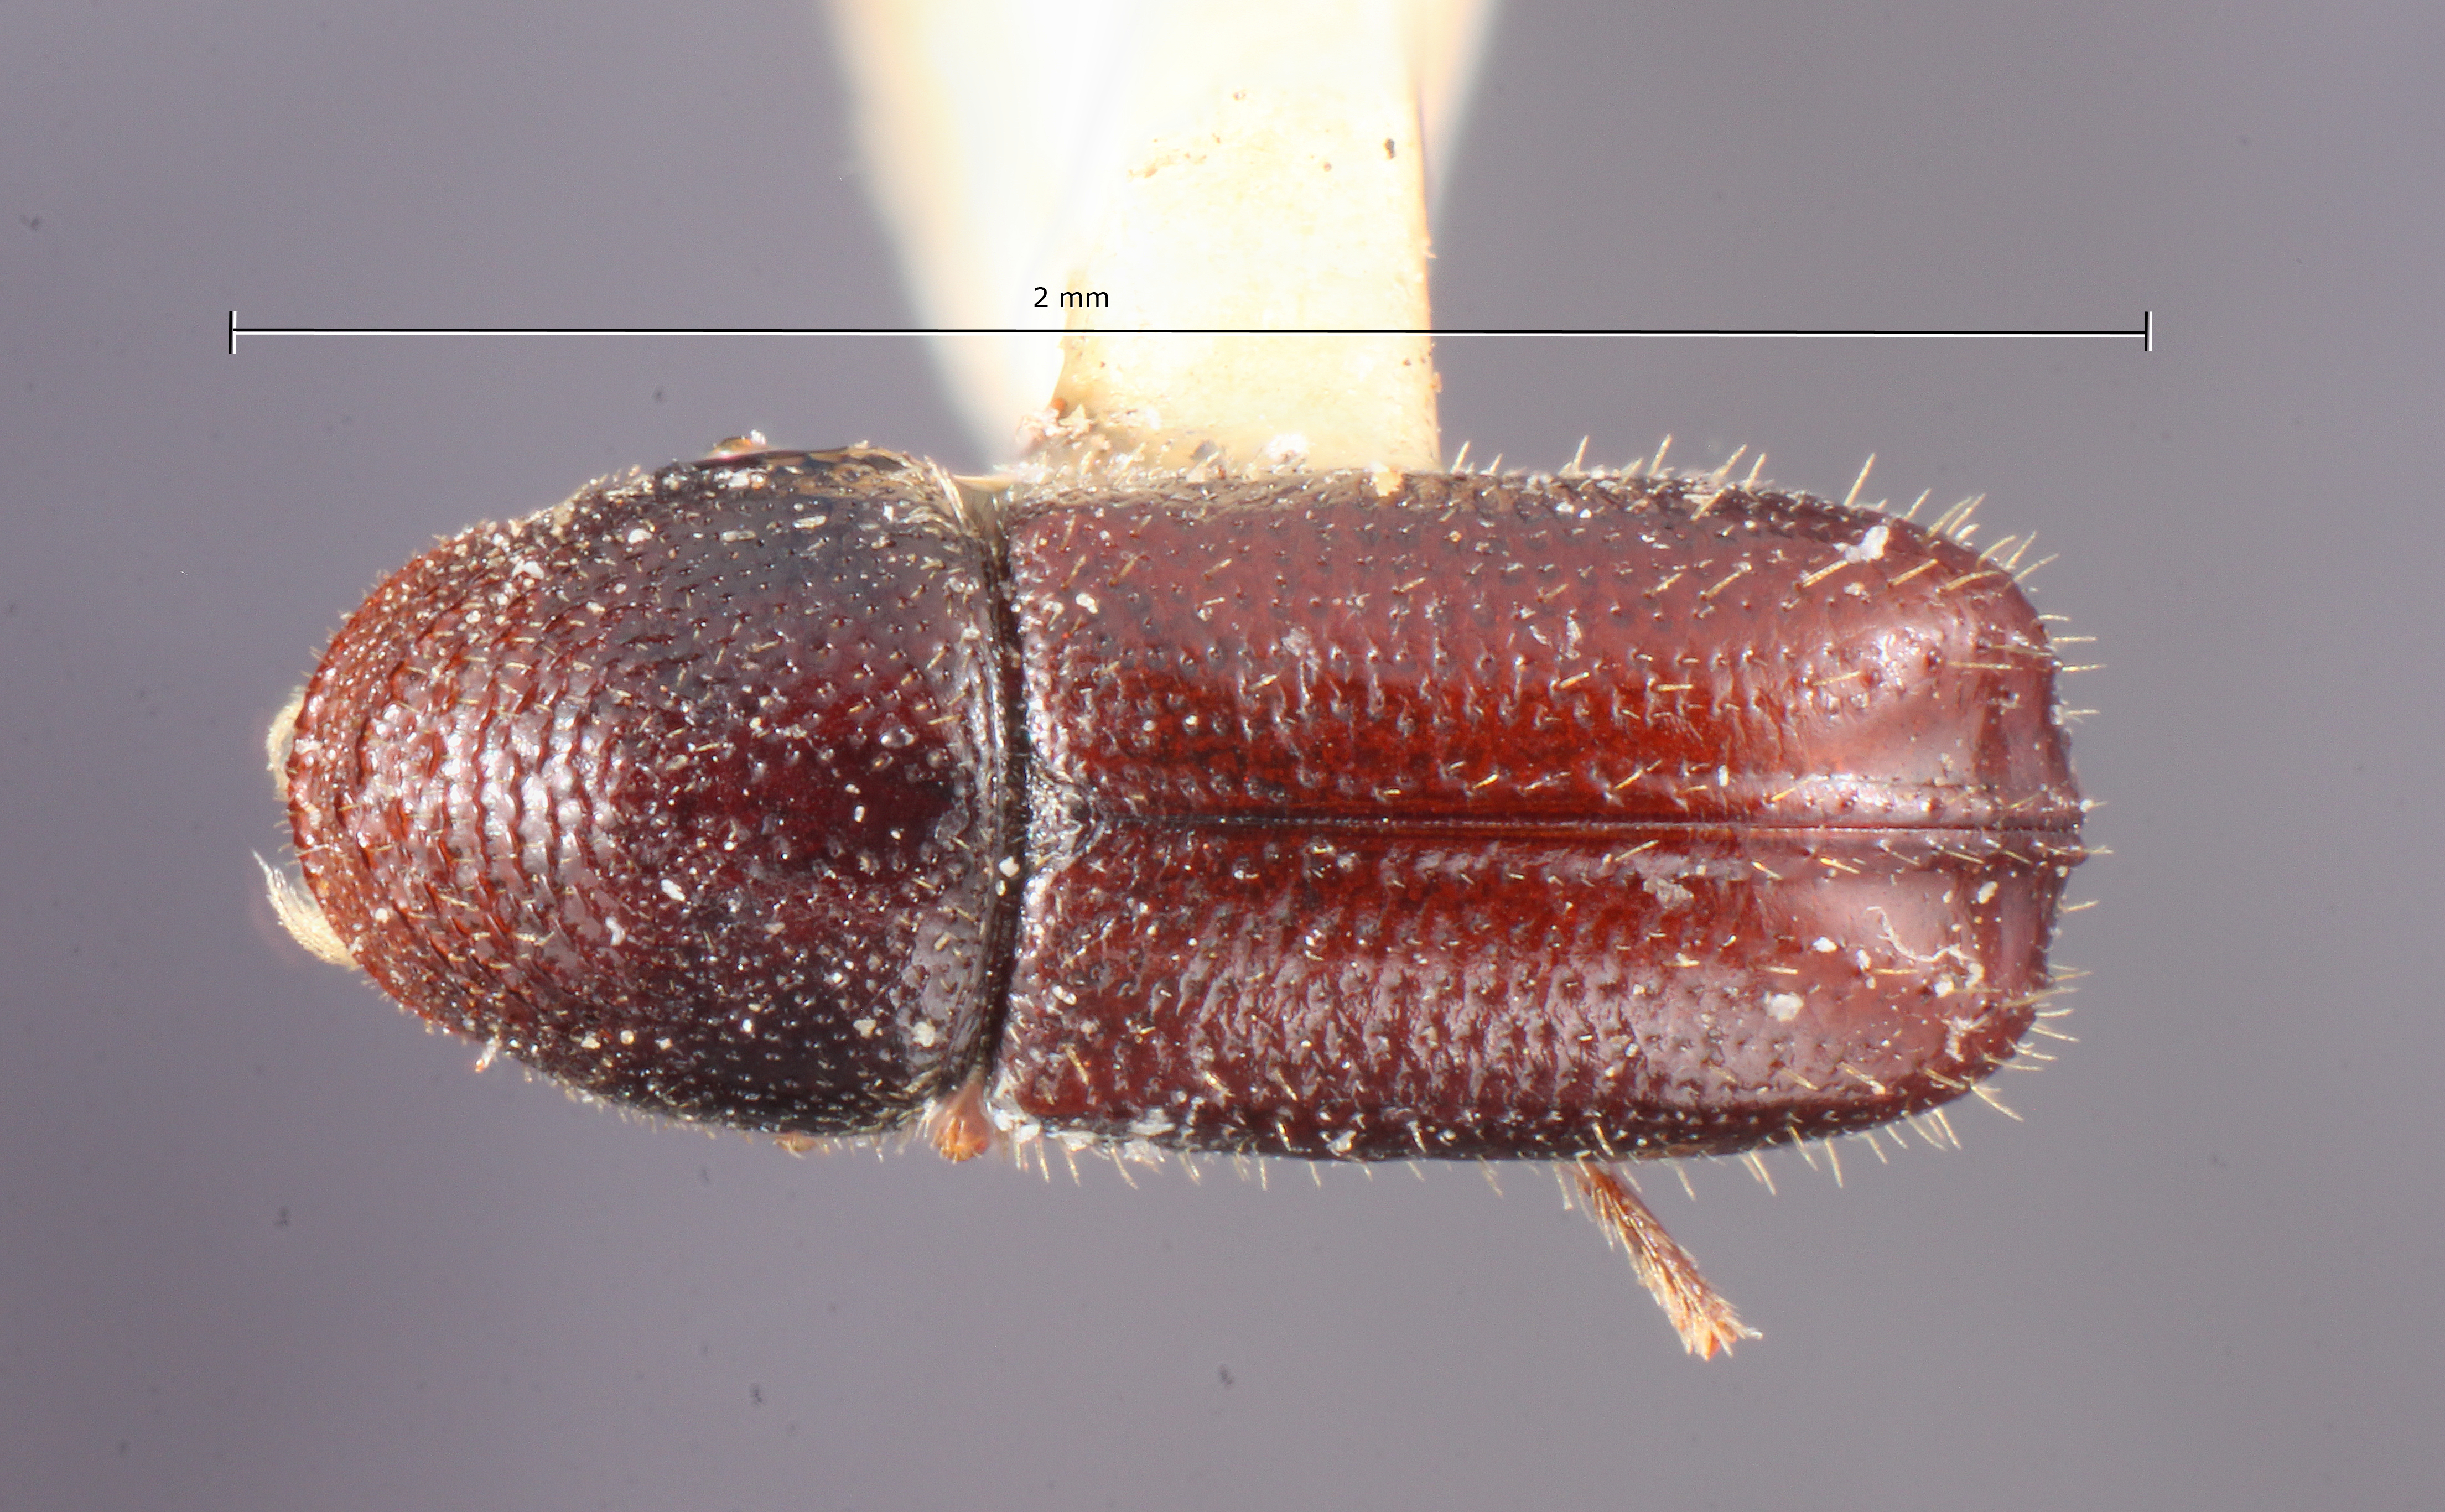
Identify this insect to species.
Pityophthorus pulchellus
